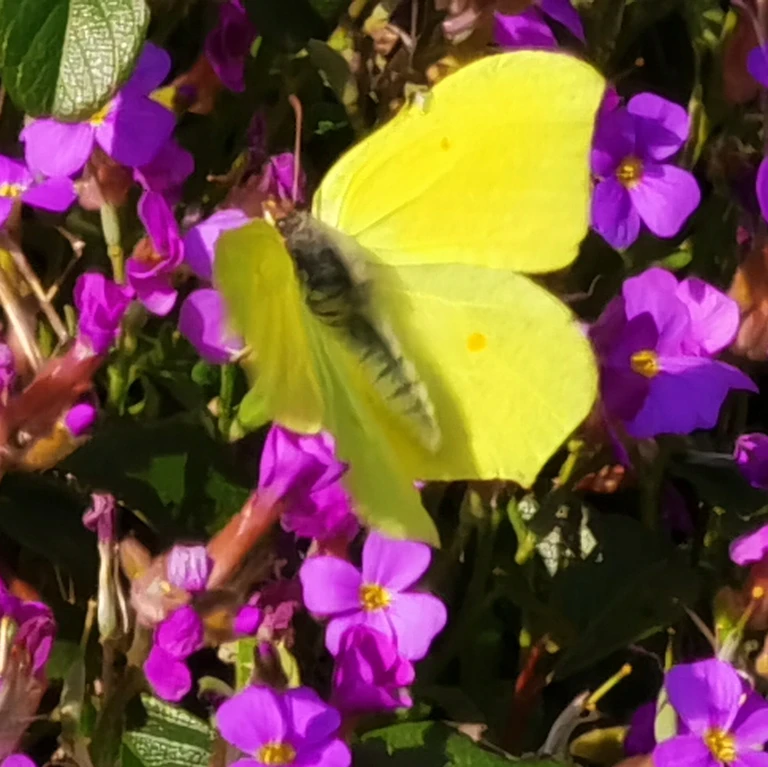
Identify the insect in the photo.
Gonepteryx rhamni
